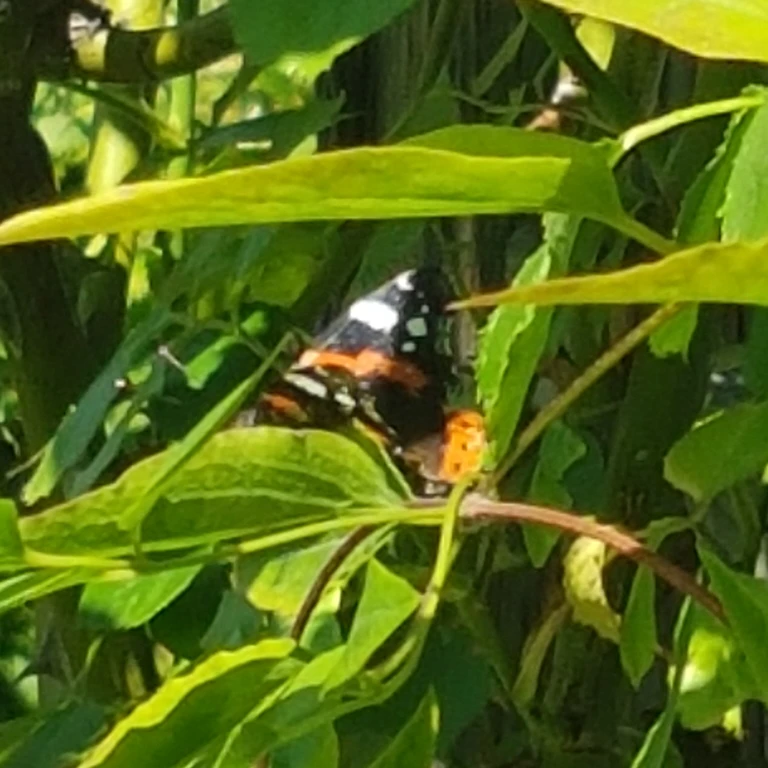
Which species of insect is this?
Vanessa atalanta
